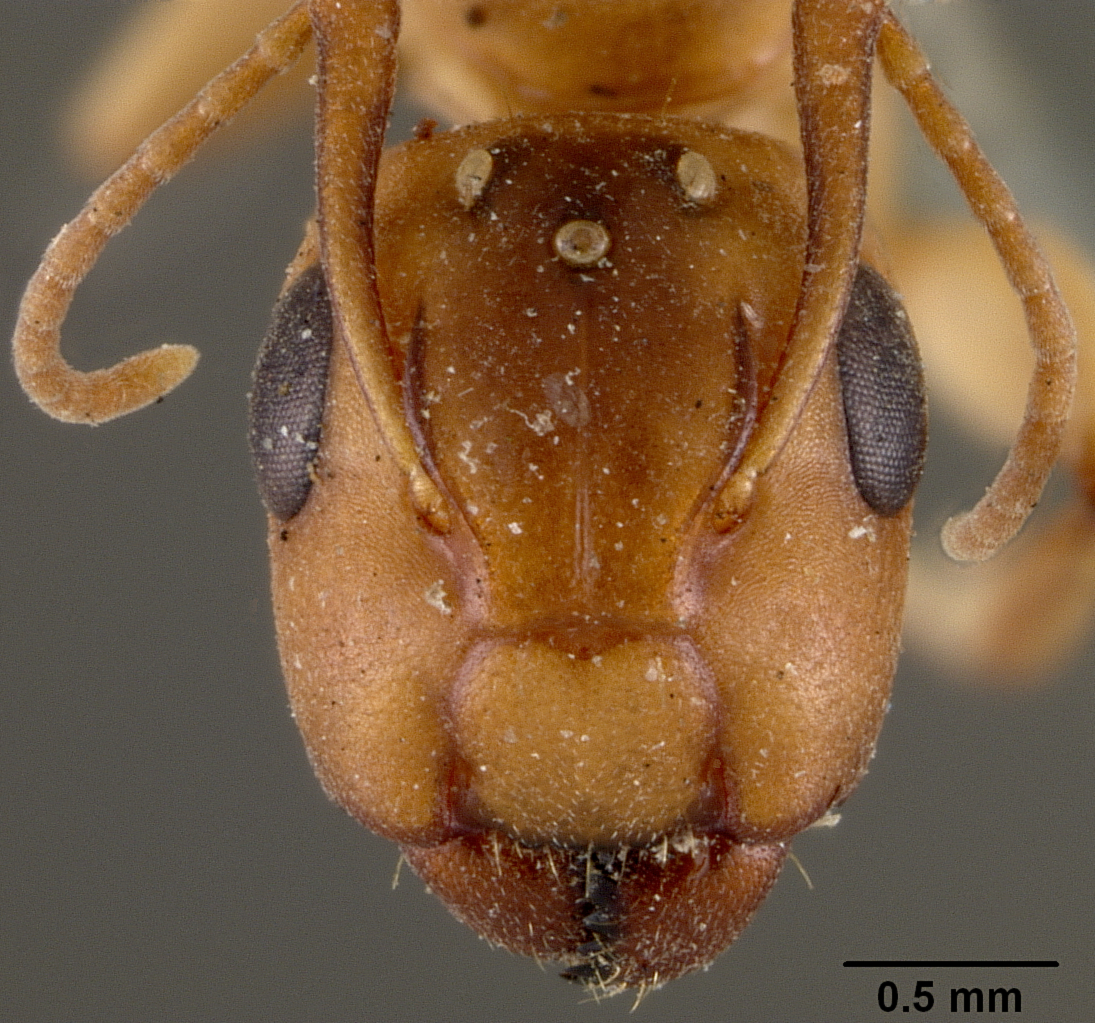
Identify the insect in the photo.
Camponotus macilentus
